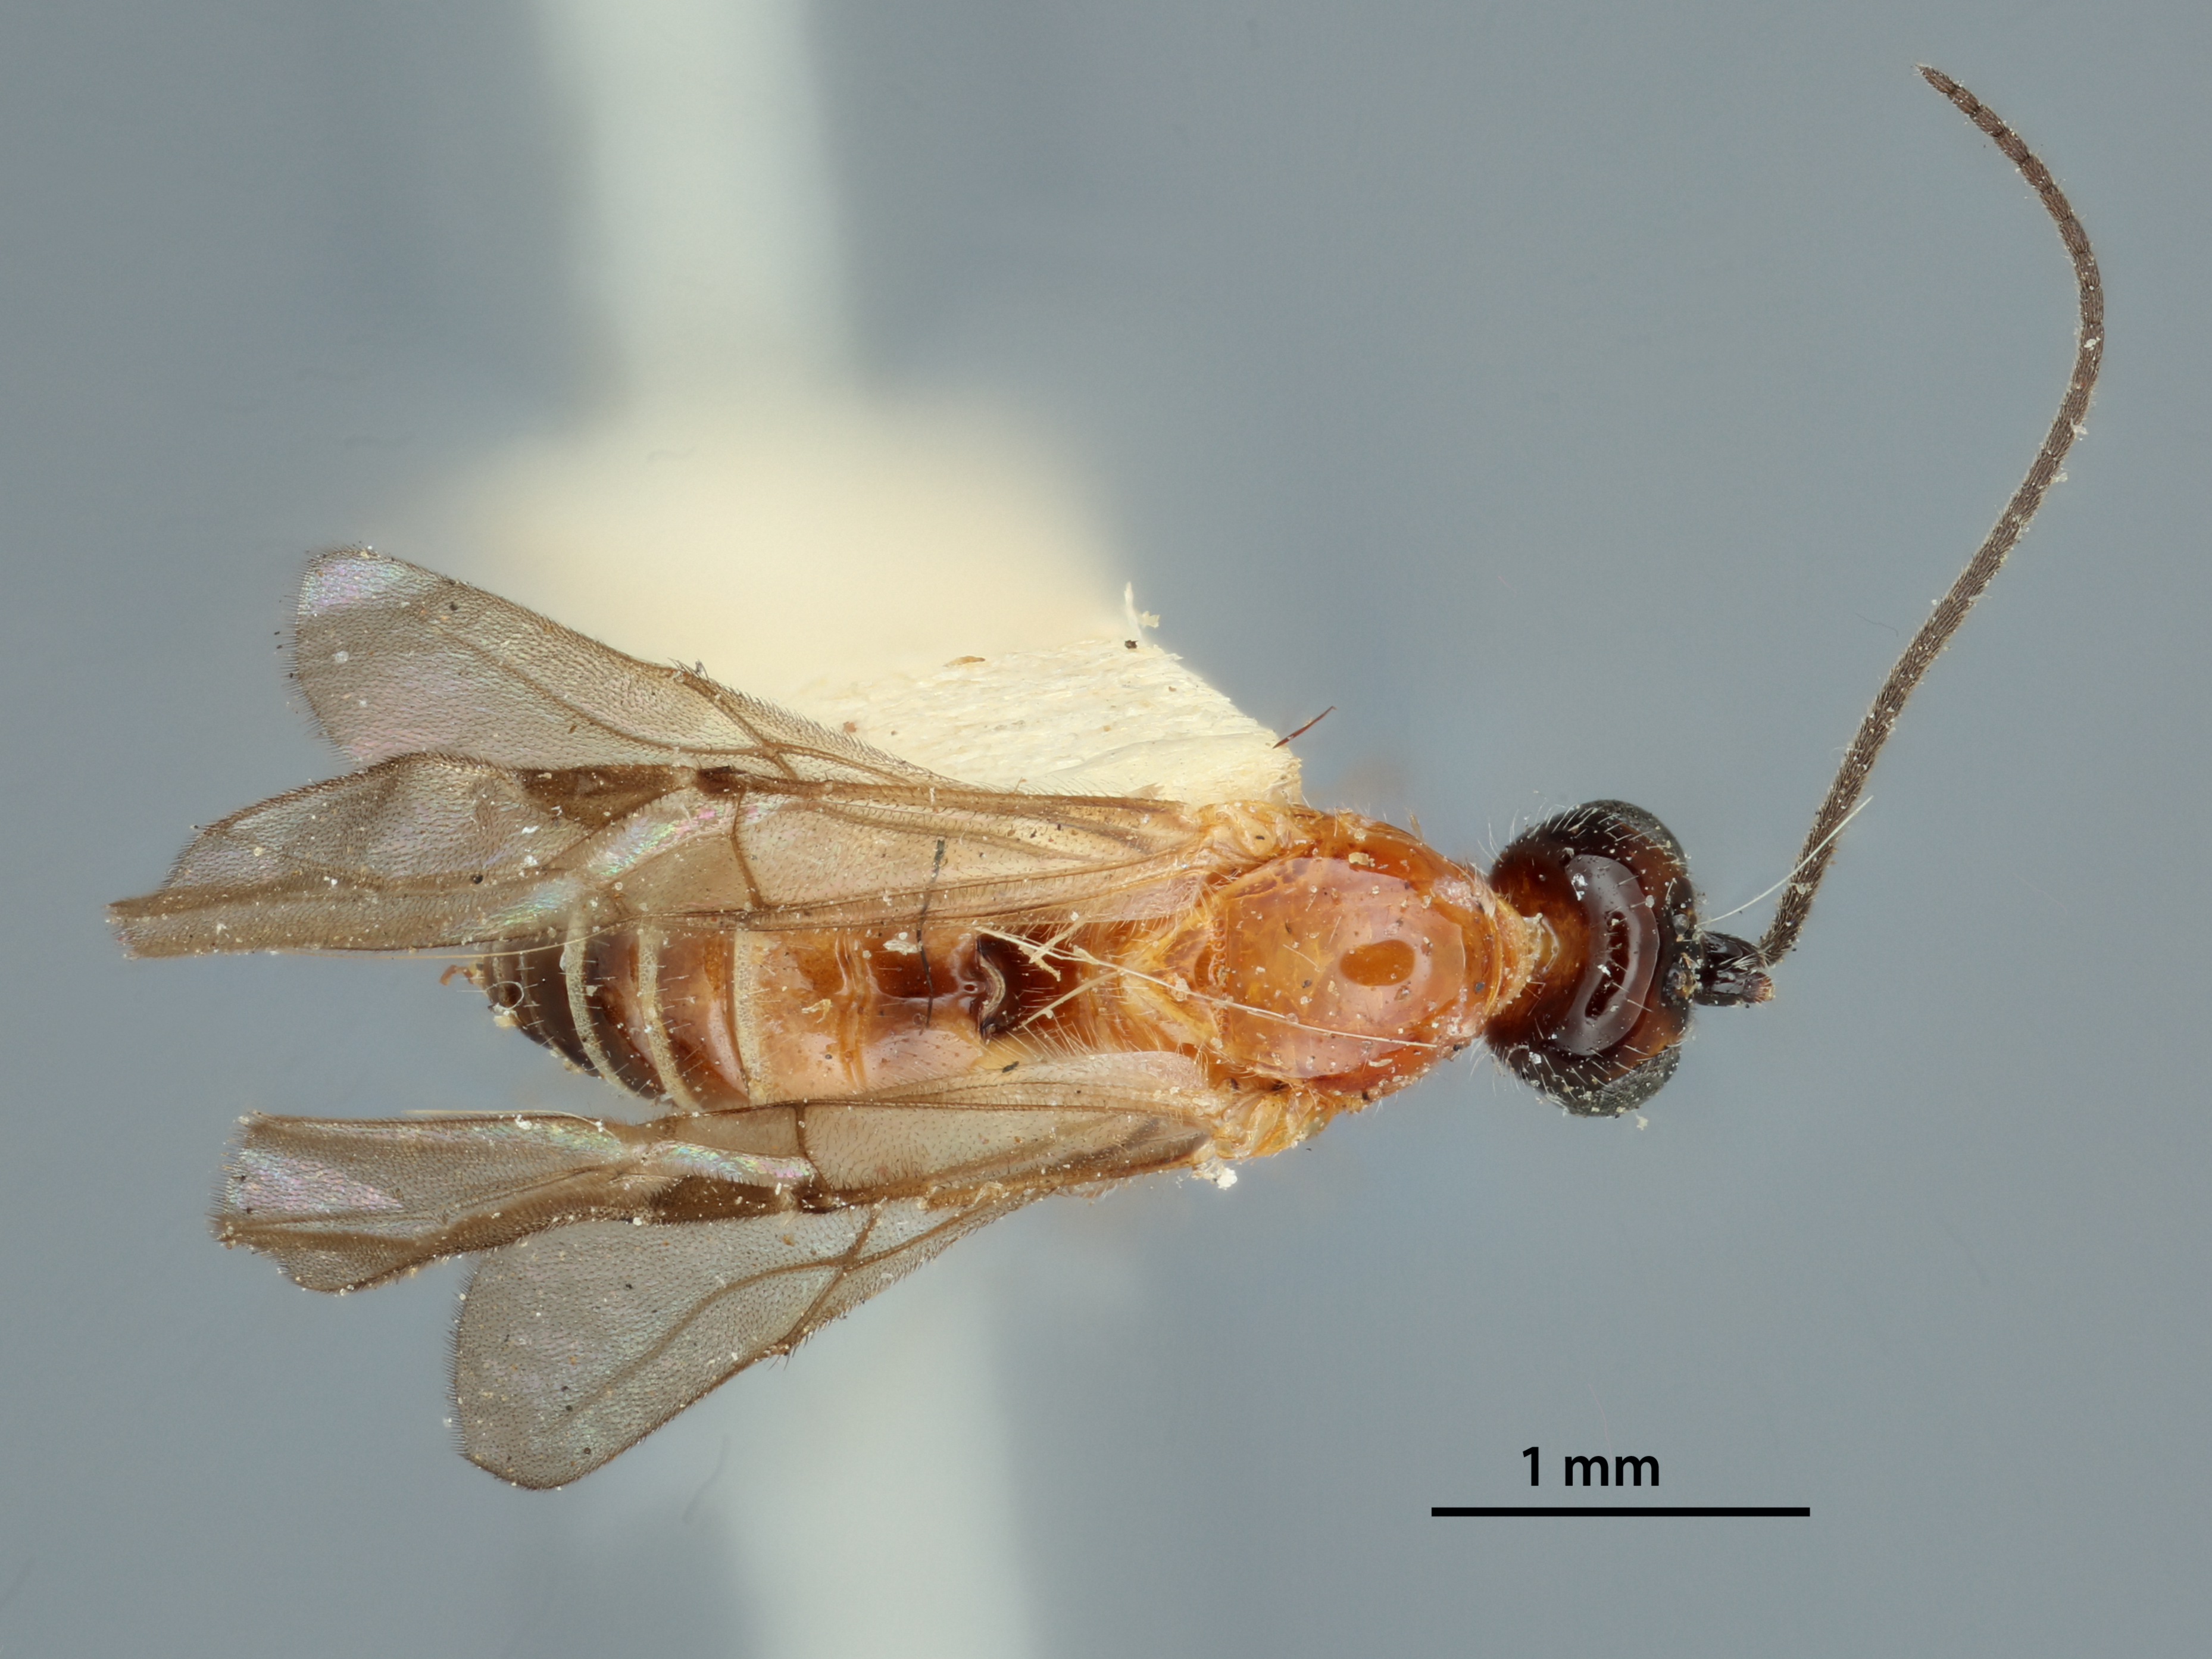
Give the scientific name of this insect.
Microbracon talpocharis
